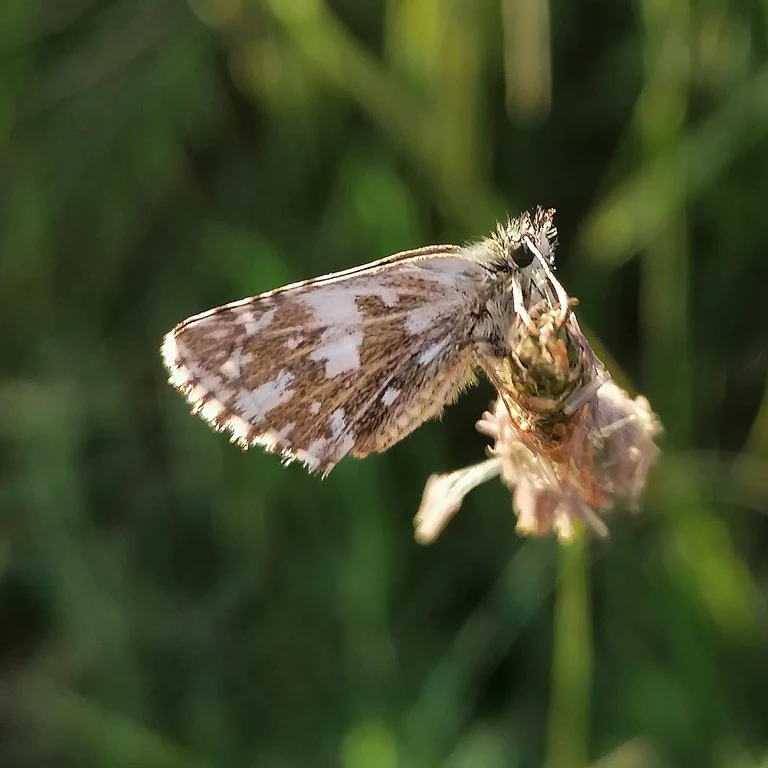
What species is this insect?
Pyrgus malvae
